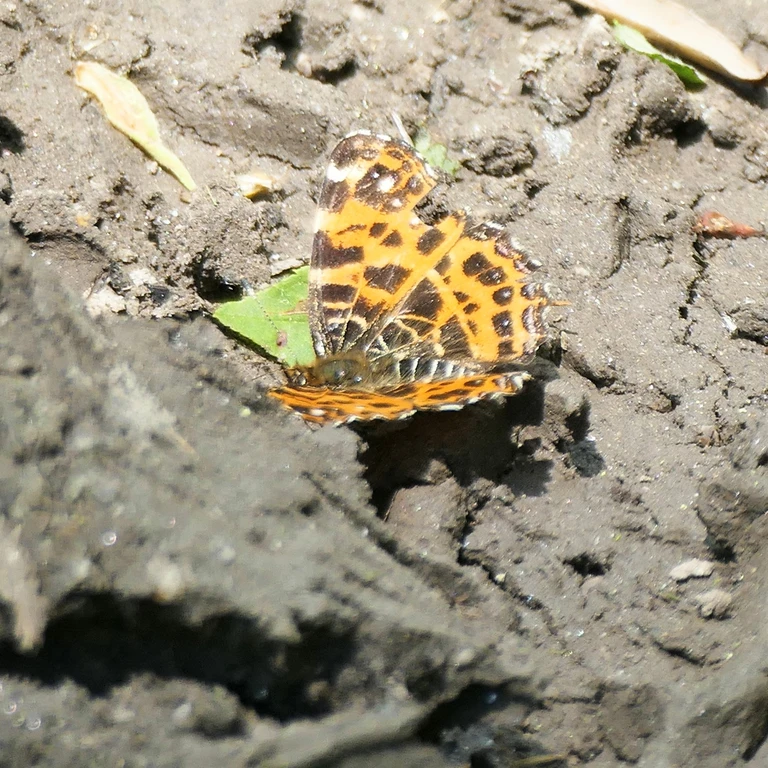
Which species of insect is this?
Araschnia levana
